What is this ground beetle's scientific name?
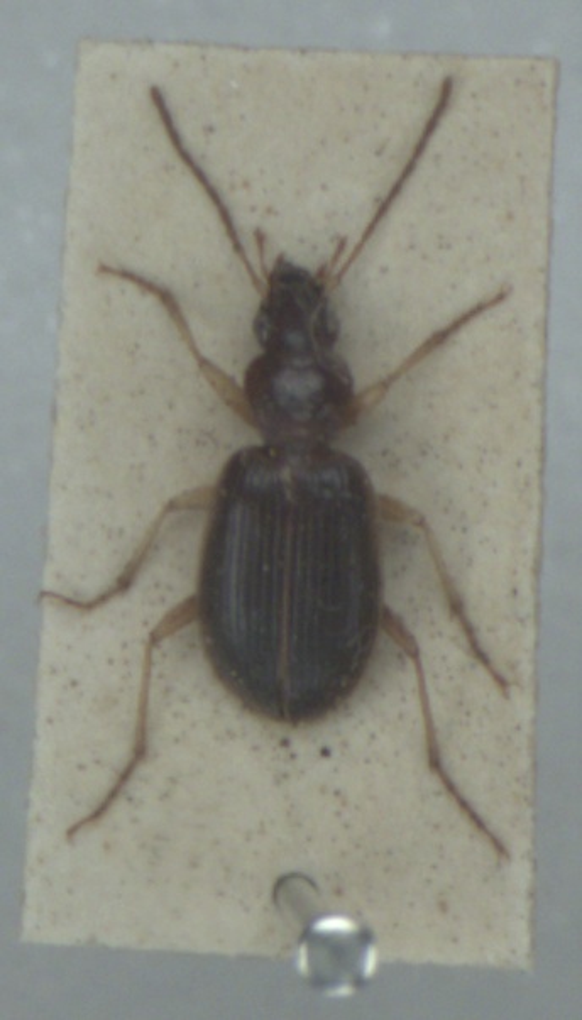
Paranchus albipes
